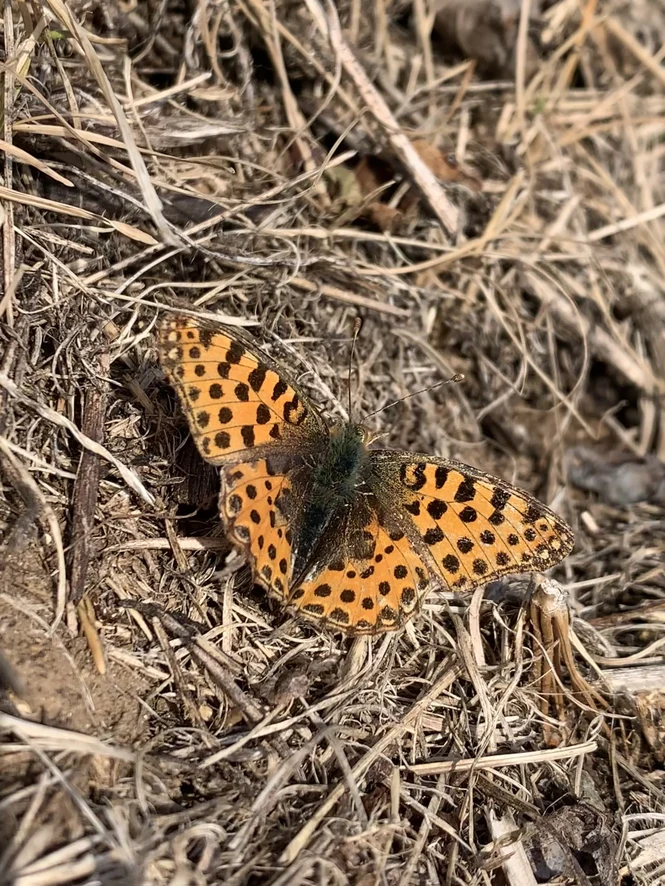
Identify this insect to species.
Issoria lathonia
